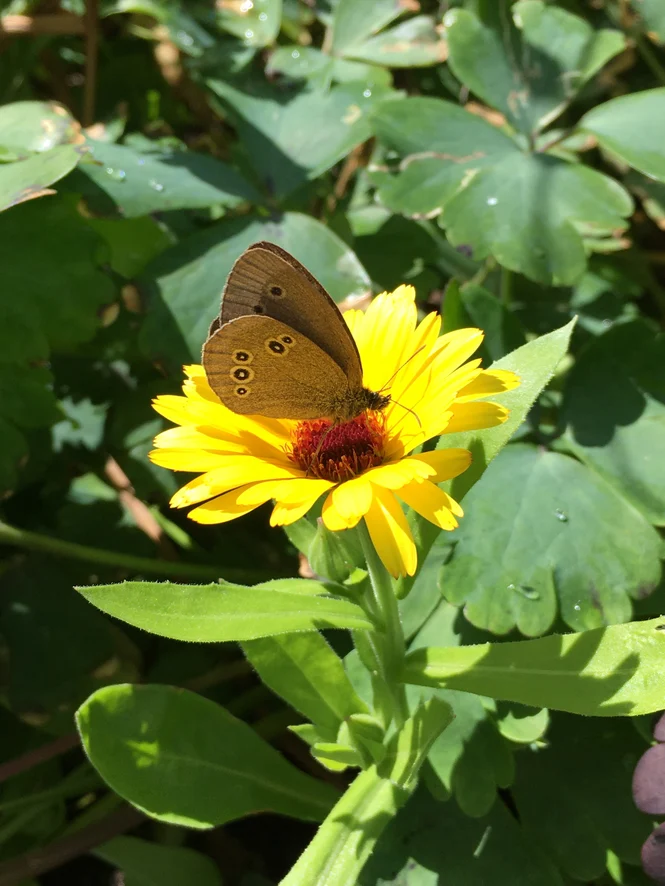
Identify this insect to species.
Aphantopus hyperantus
